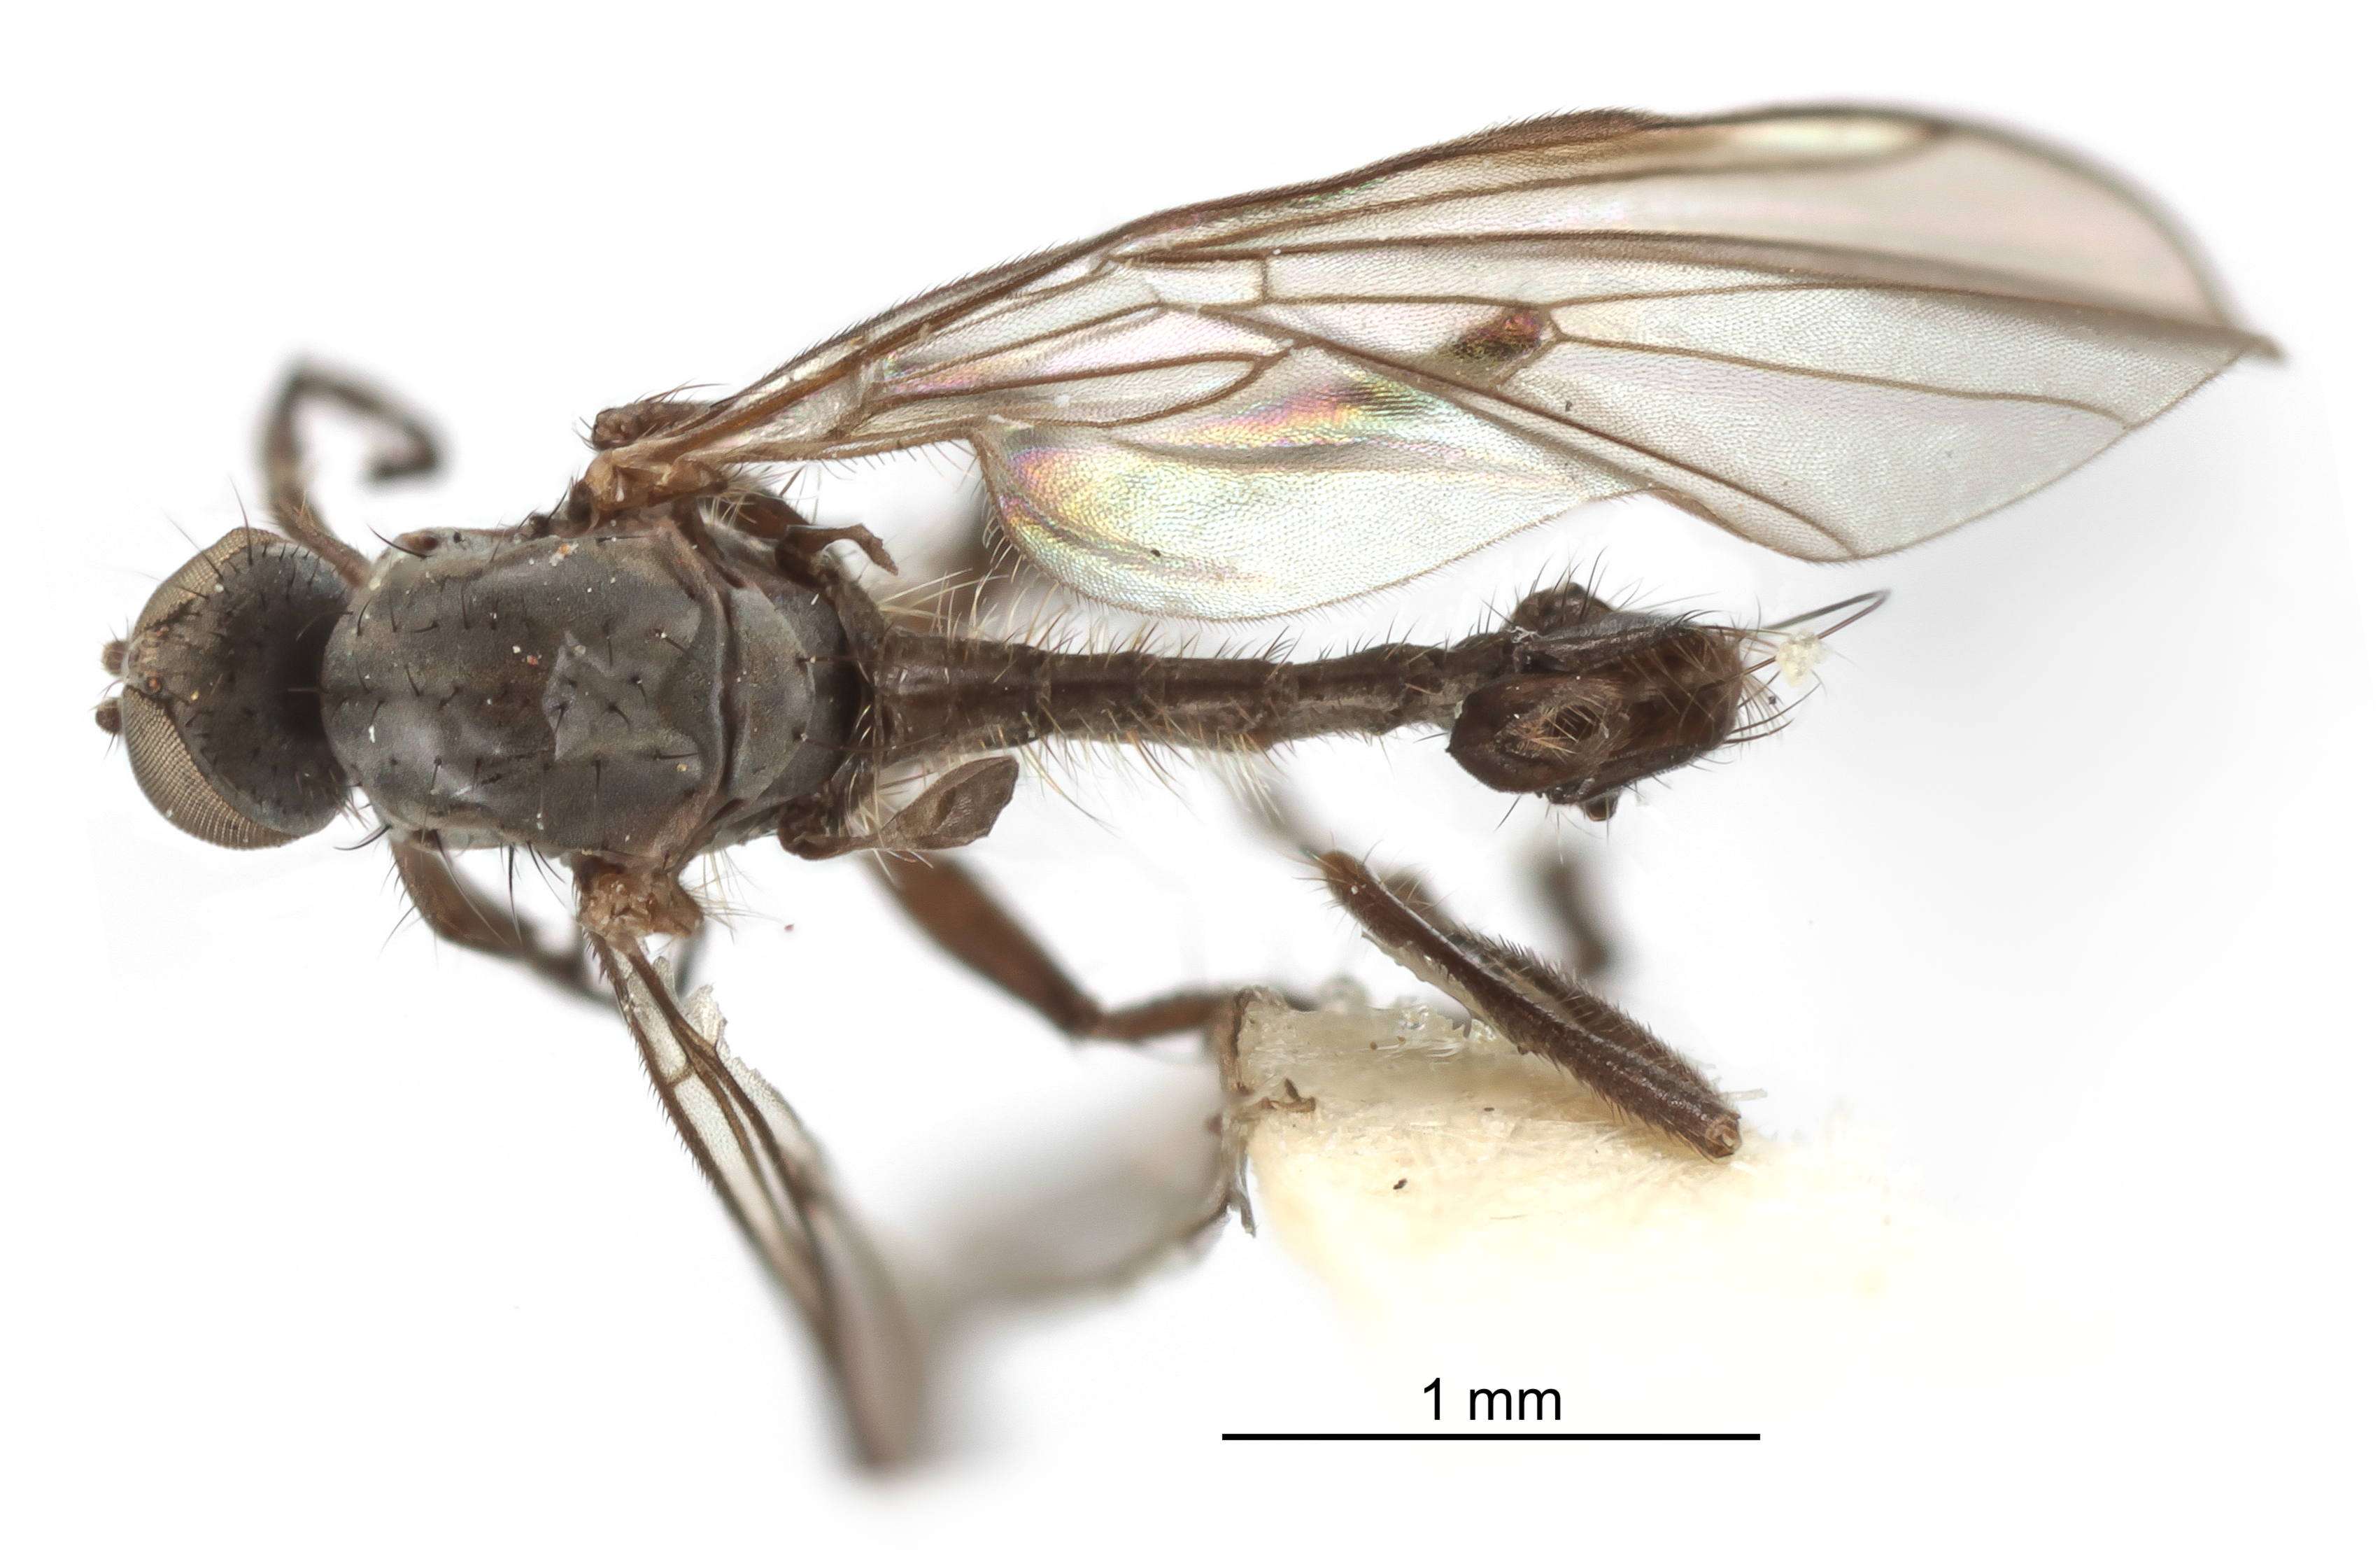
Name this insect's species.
Rhamphomyia rogersi
